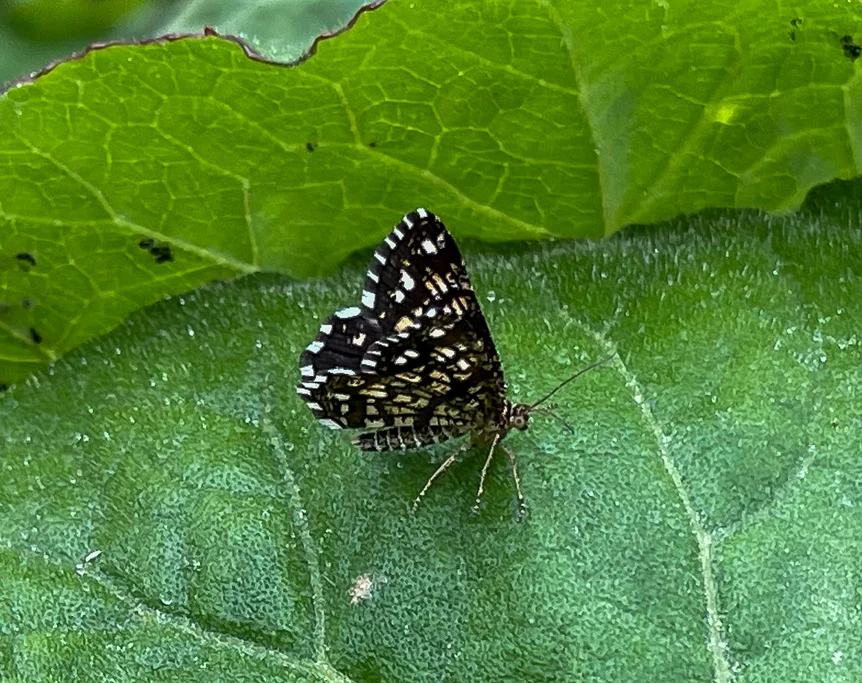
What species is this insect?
Chiasmia clathrata
